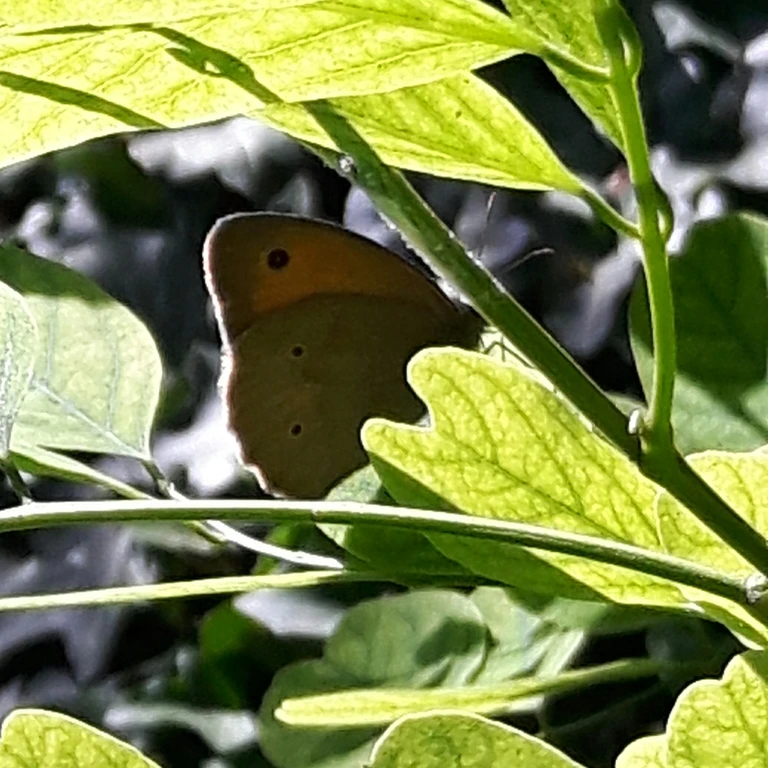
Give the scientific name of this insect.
Maniola jurtina
